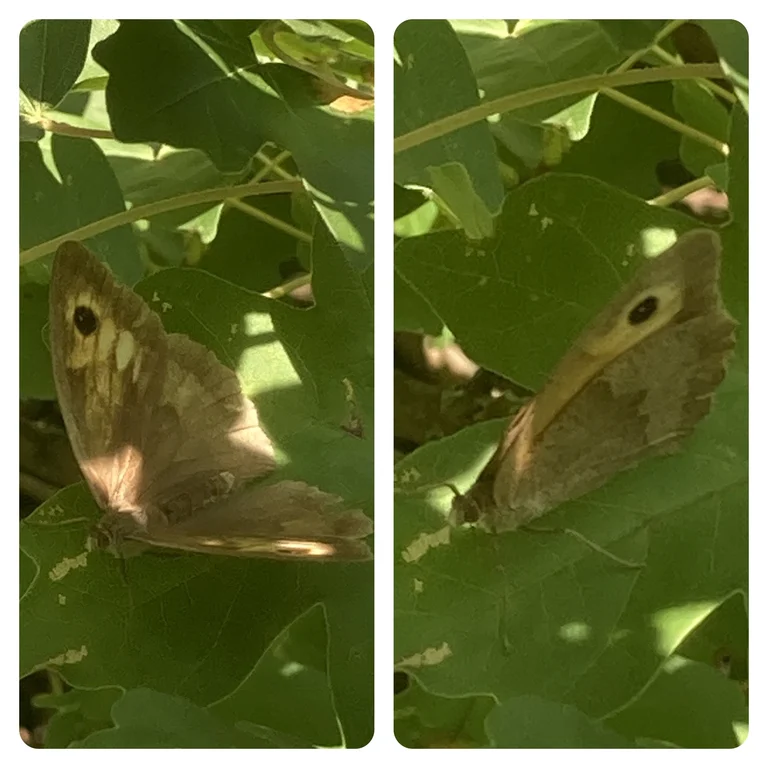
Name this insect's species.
Maniola jurtina
